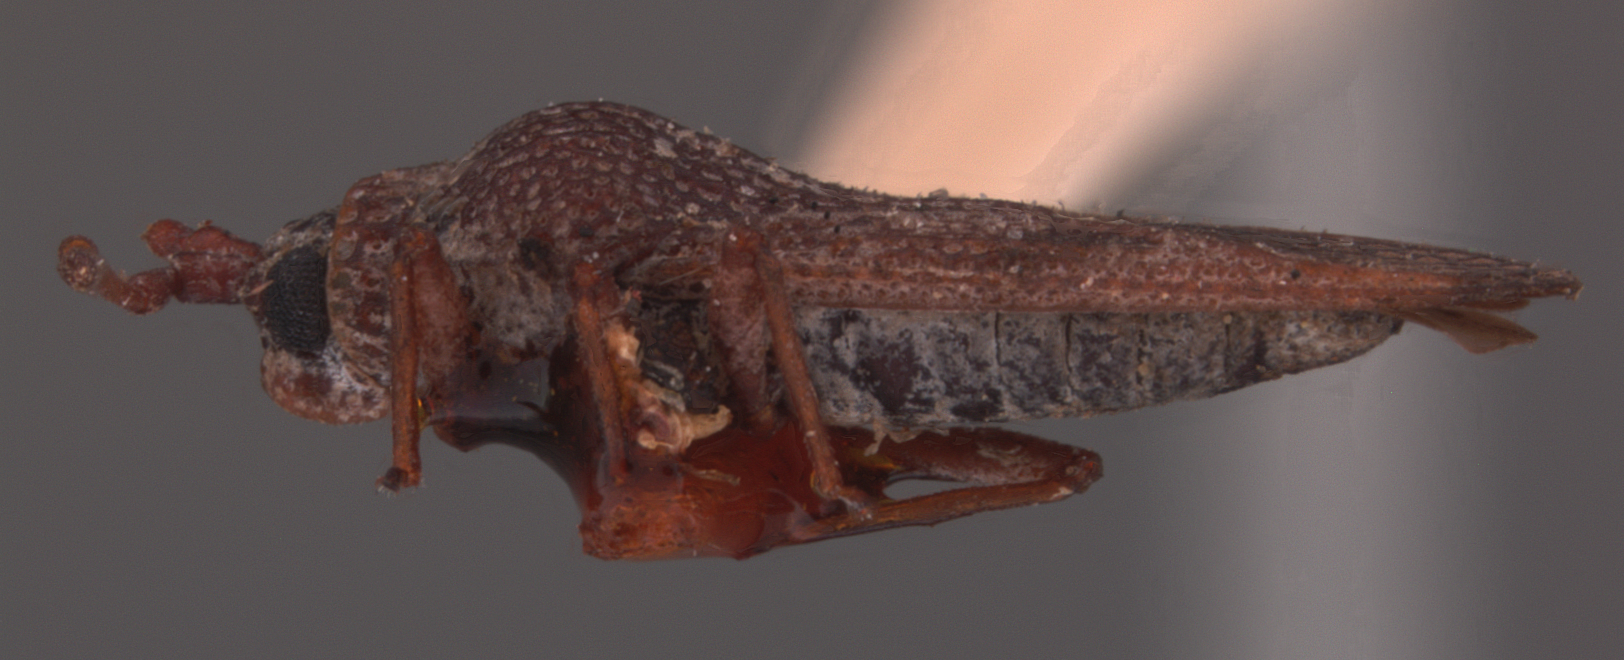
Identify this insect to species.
Leptoypha hospita
